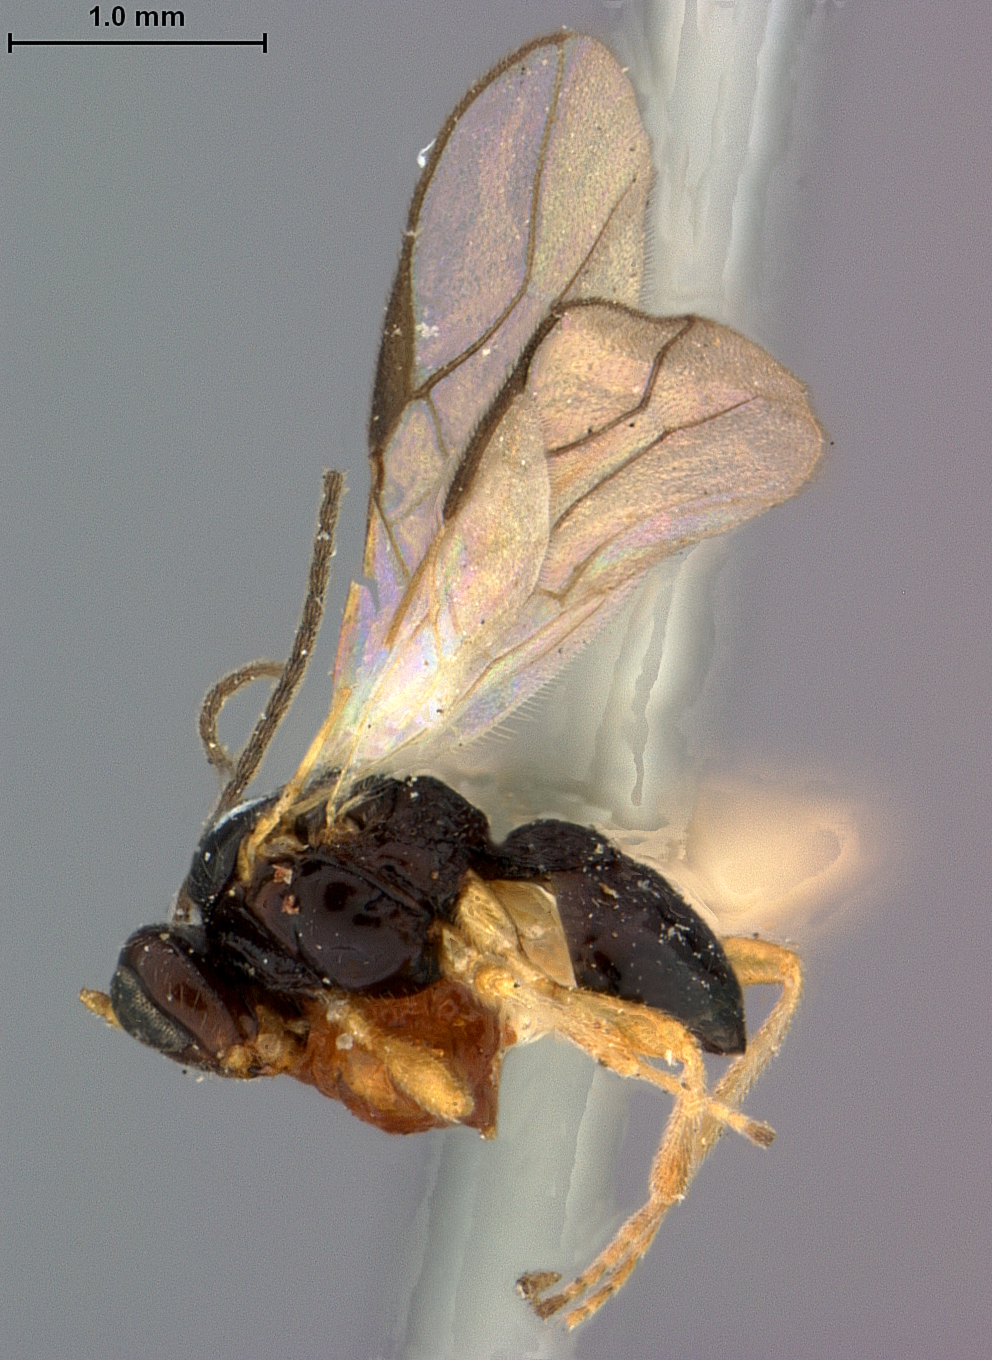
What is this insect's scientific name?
Opius americanus
